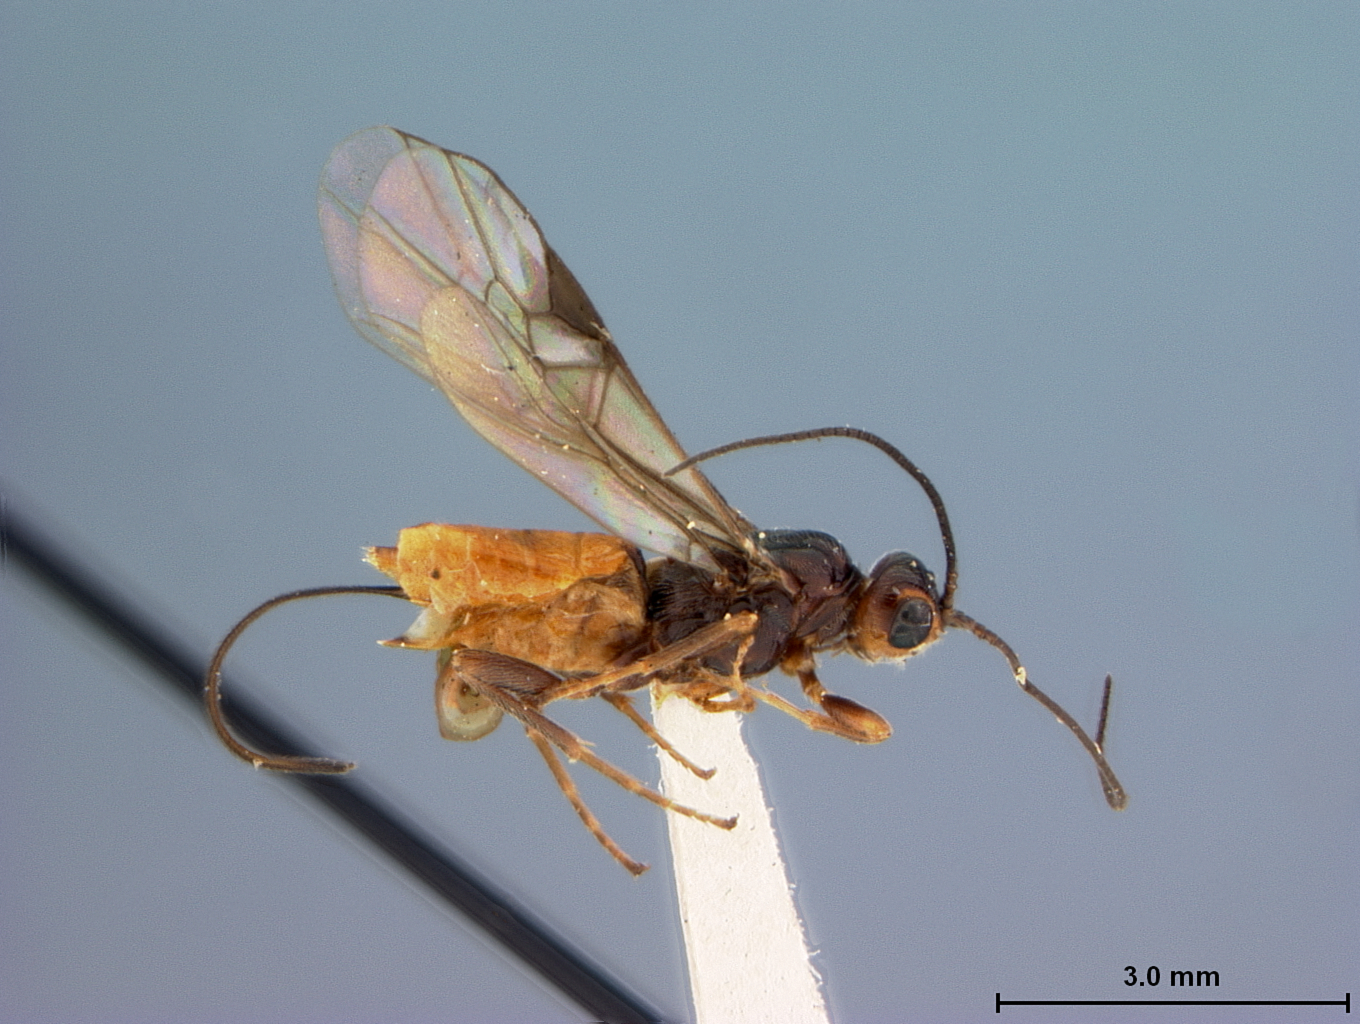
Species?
Coeloides dendroctoni
